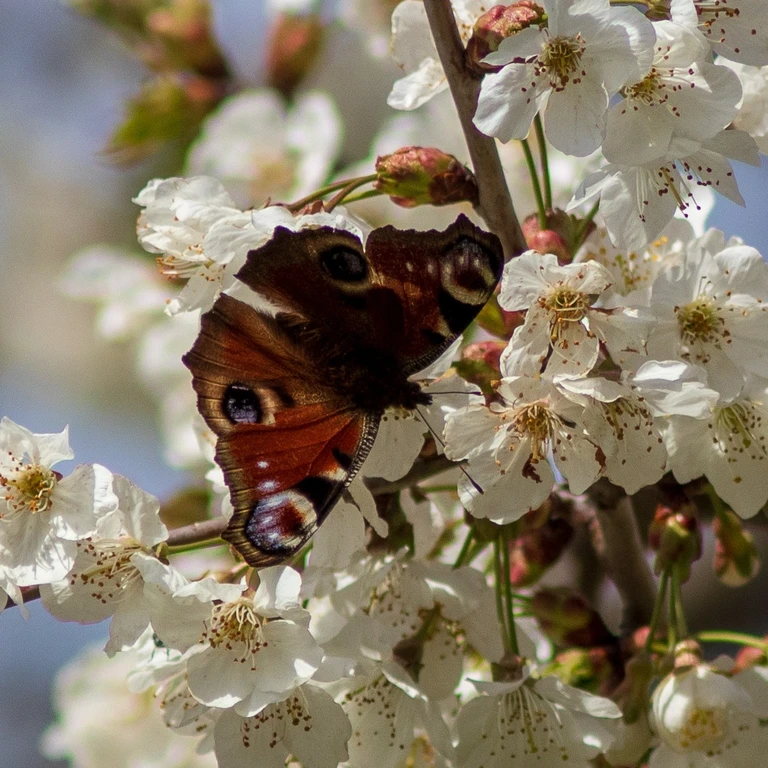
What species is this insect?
Aglais io
